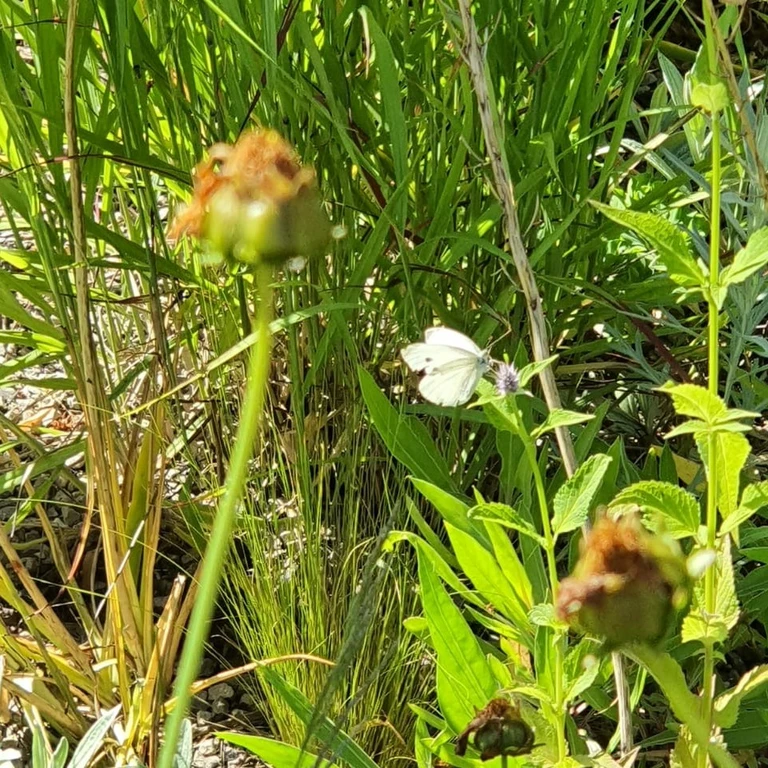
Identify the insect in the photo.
Pieris rapae
